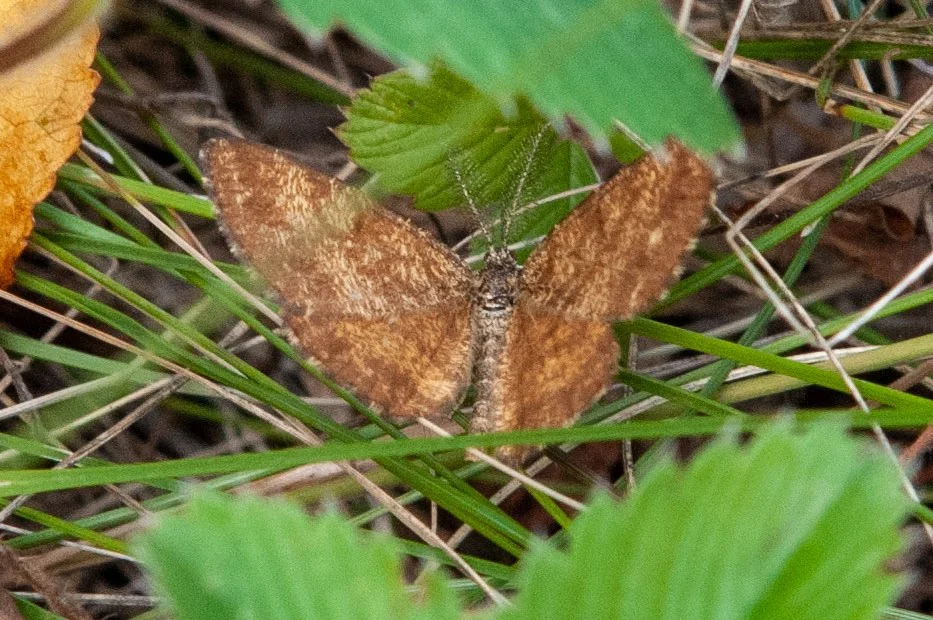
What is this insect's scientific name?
Ematurga atomaria
